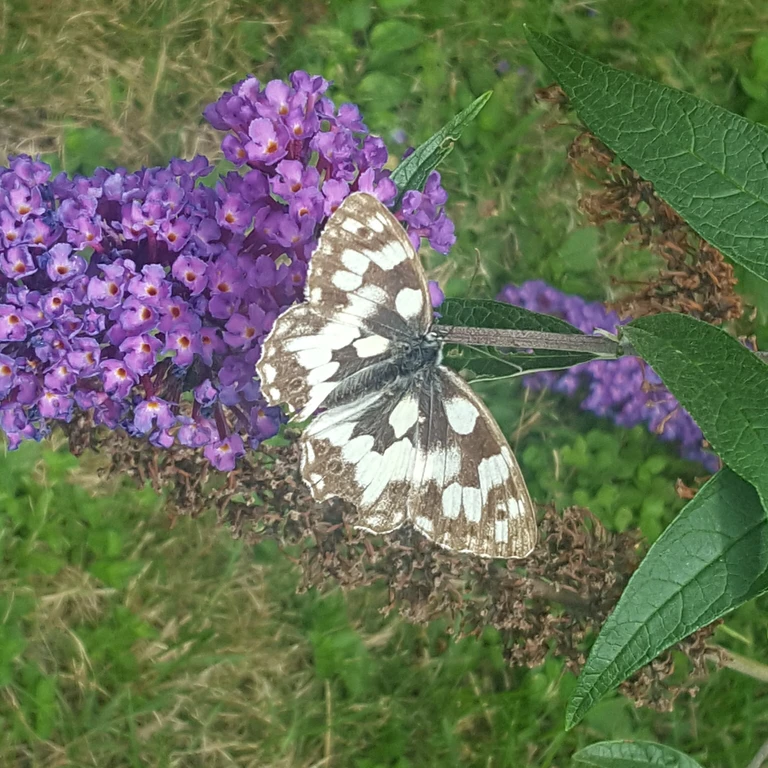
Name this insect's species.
Melanargia galathea
